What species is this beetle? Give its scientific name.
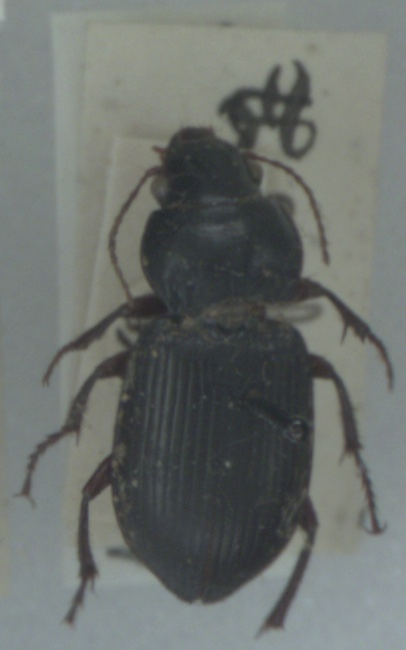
Amara aulica
